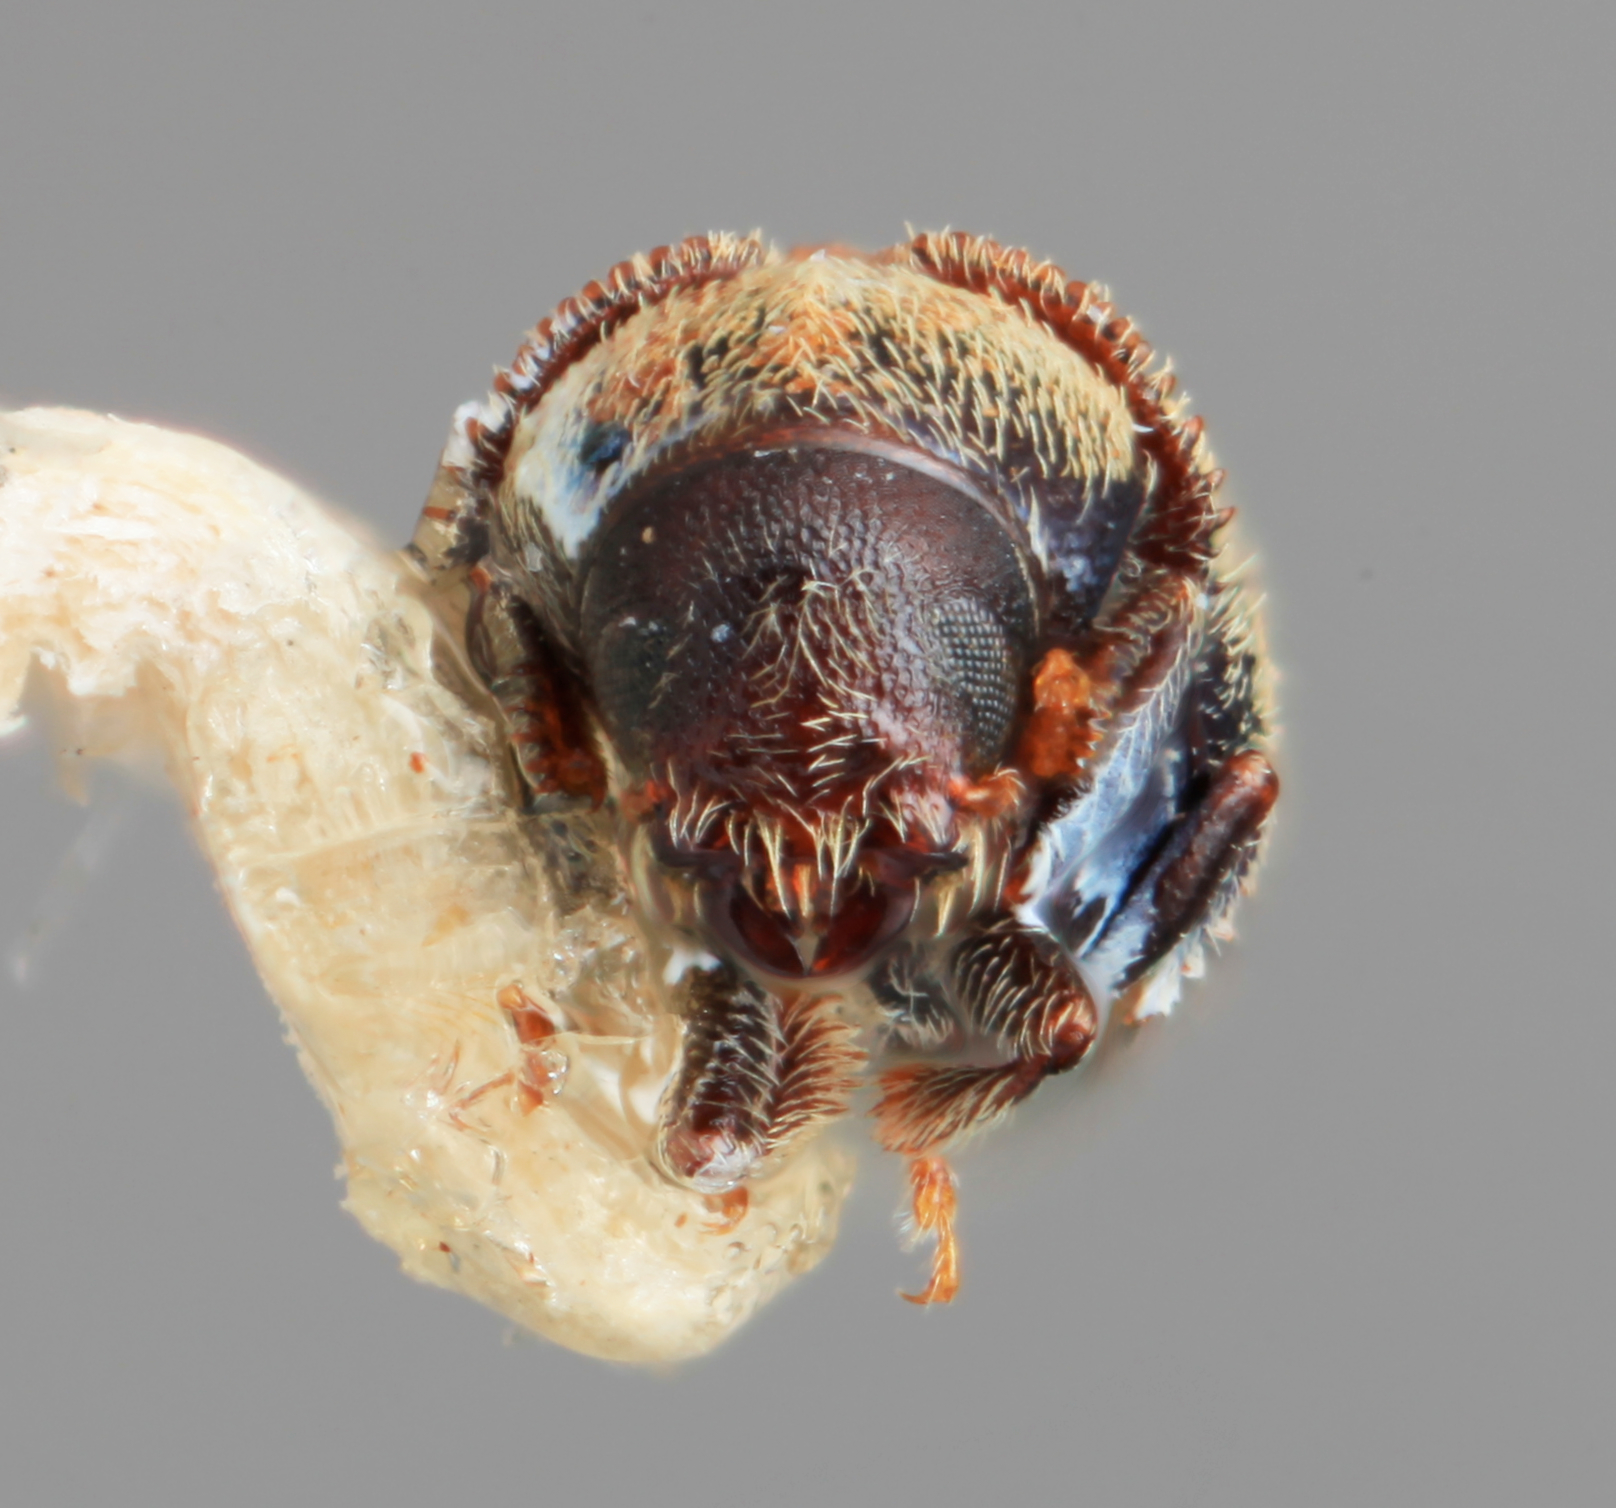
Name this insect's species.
Pseudoxylechinus sinensis
